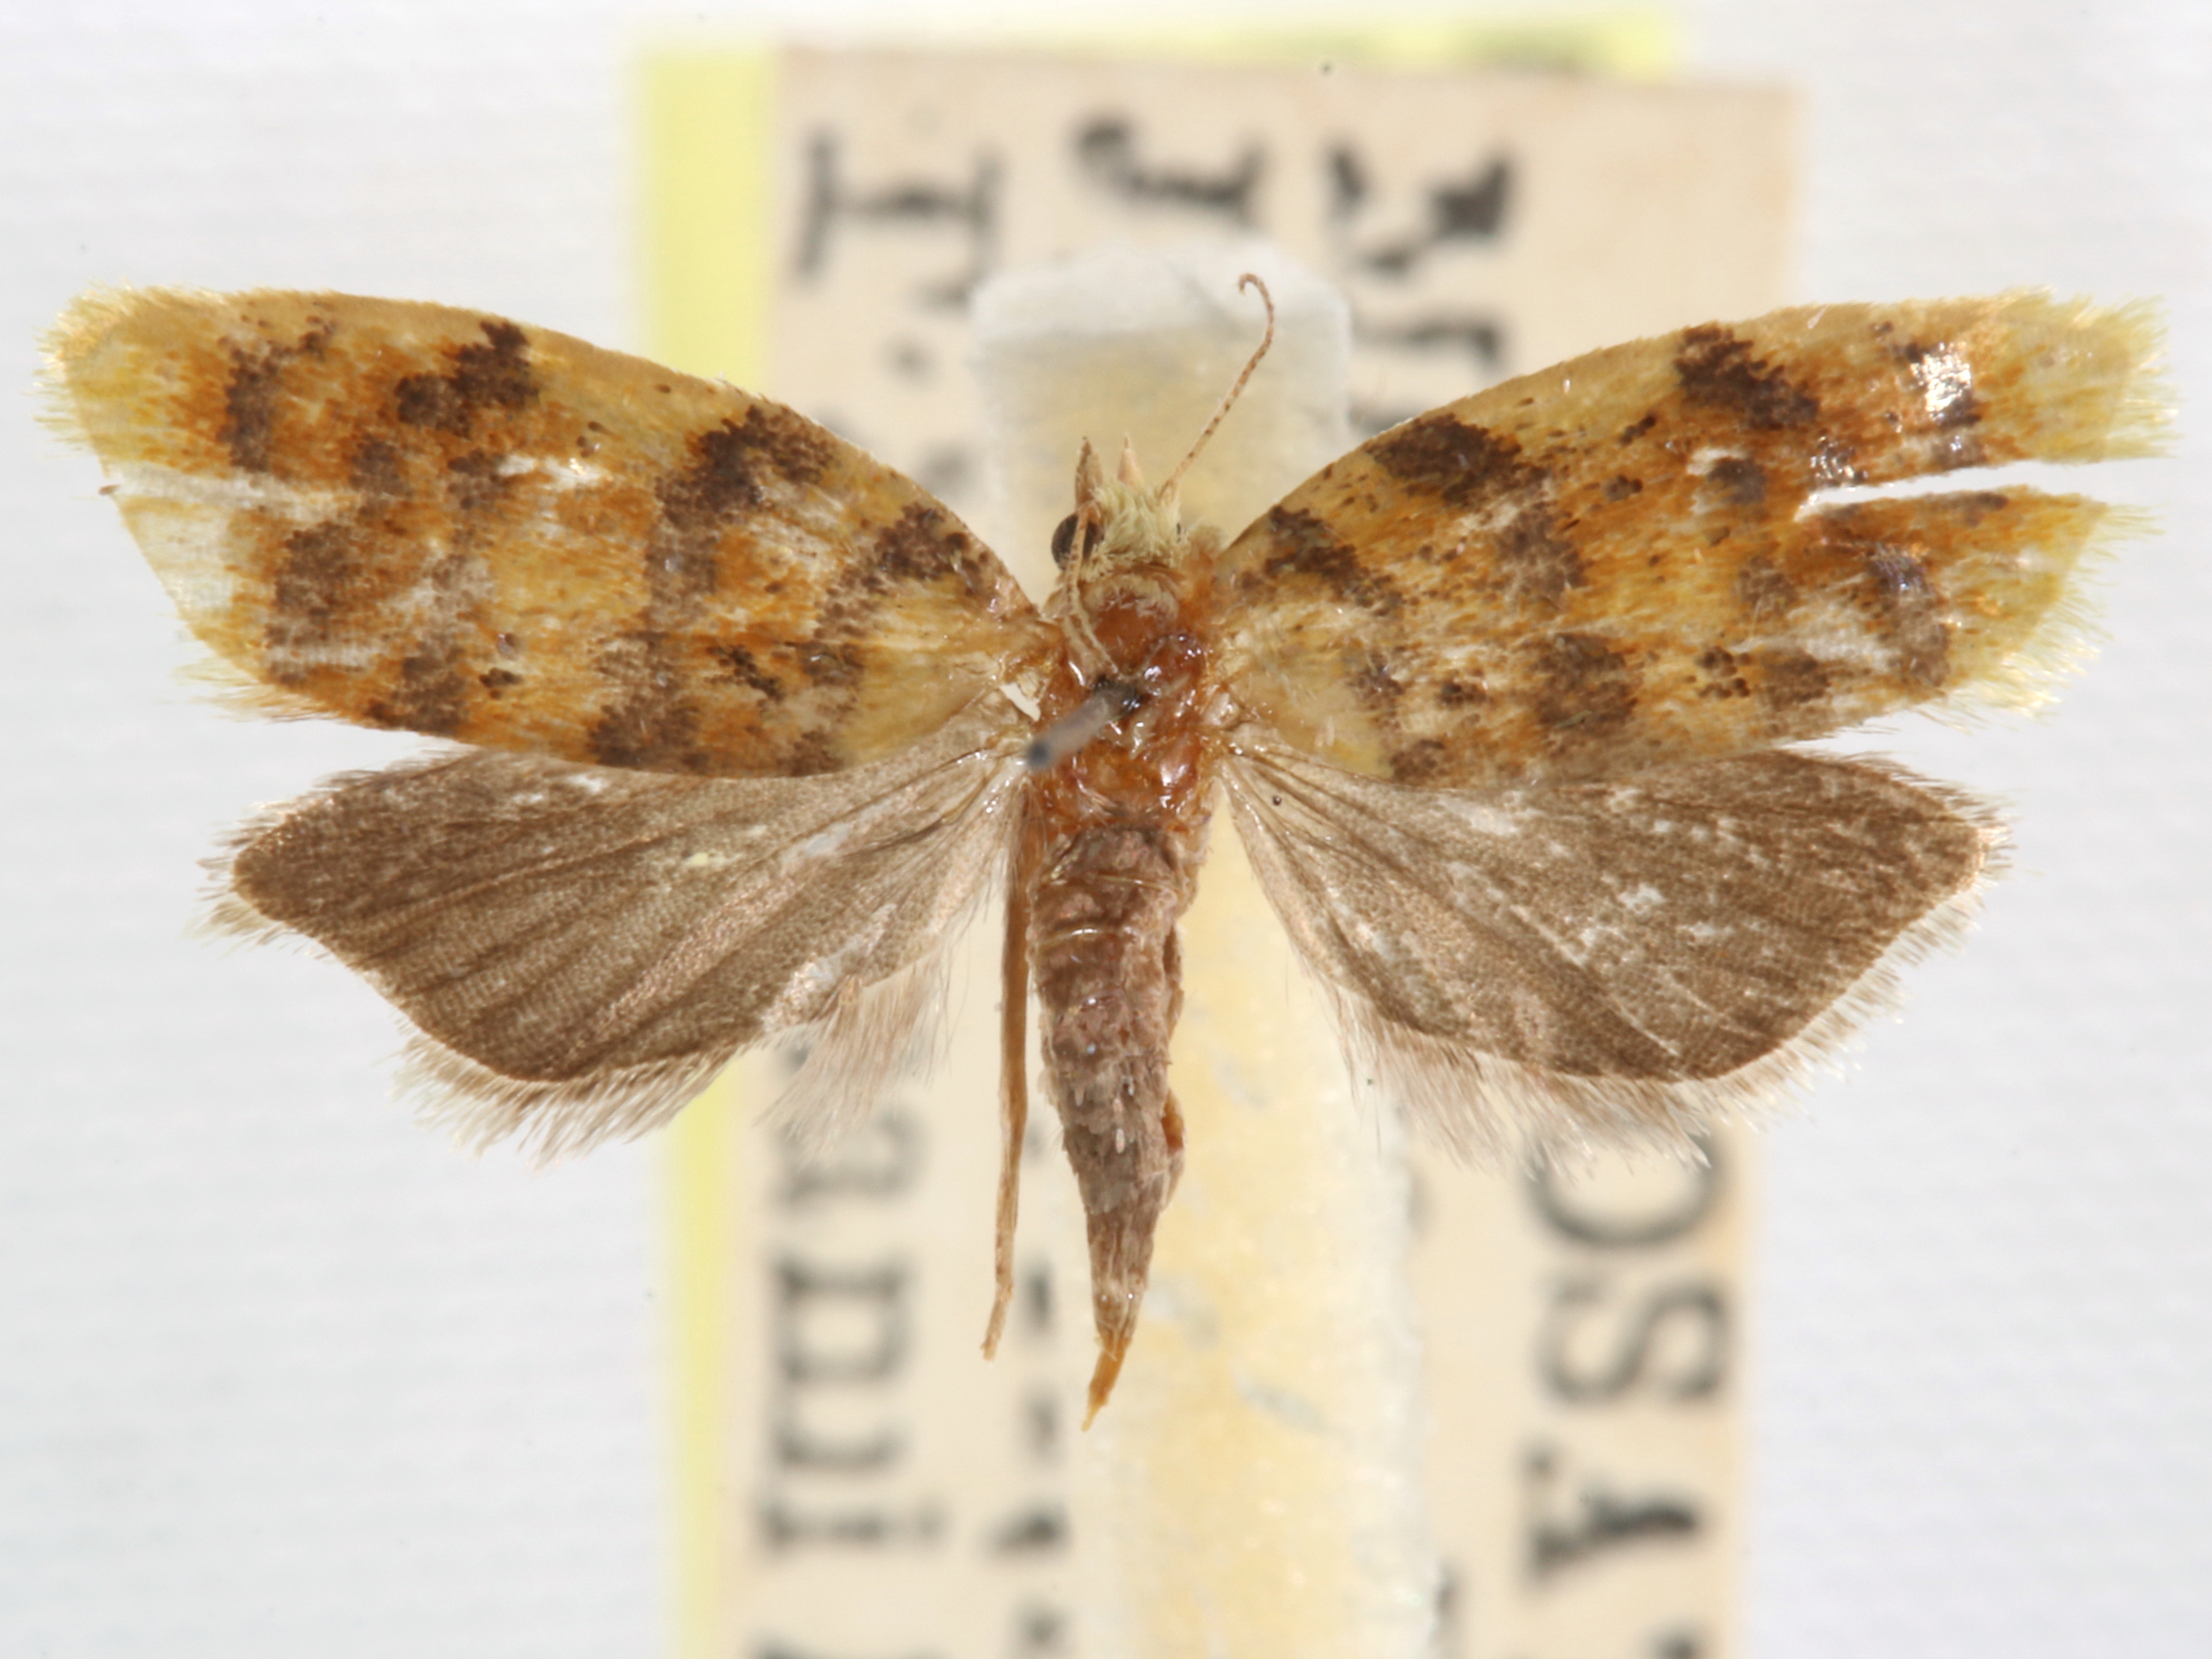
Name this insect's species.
Acleris tigricolor
